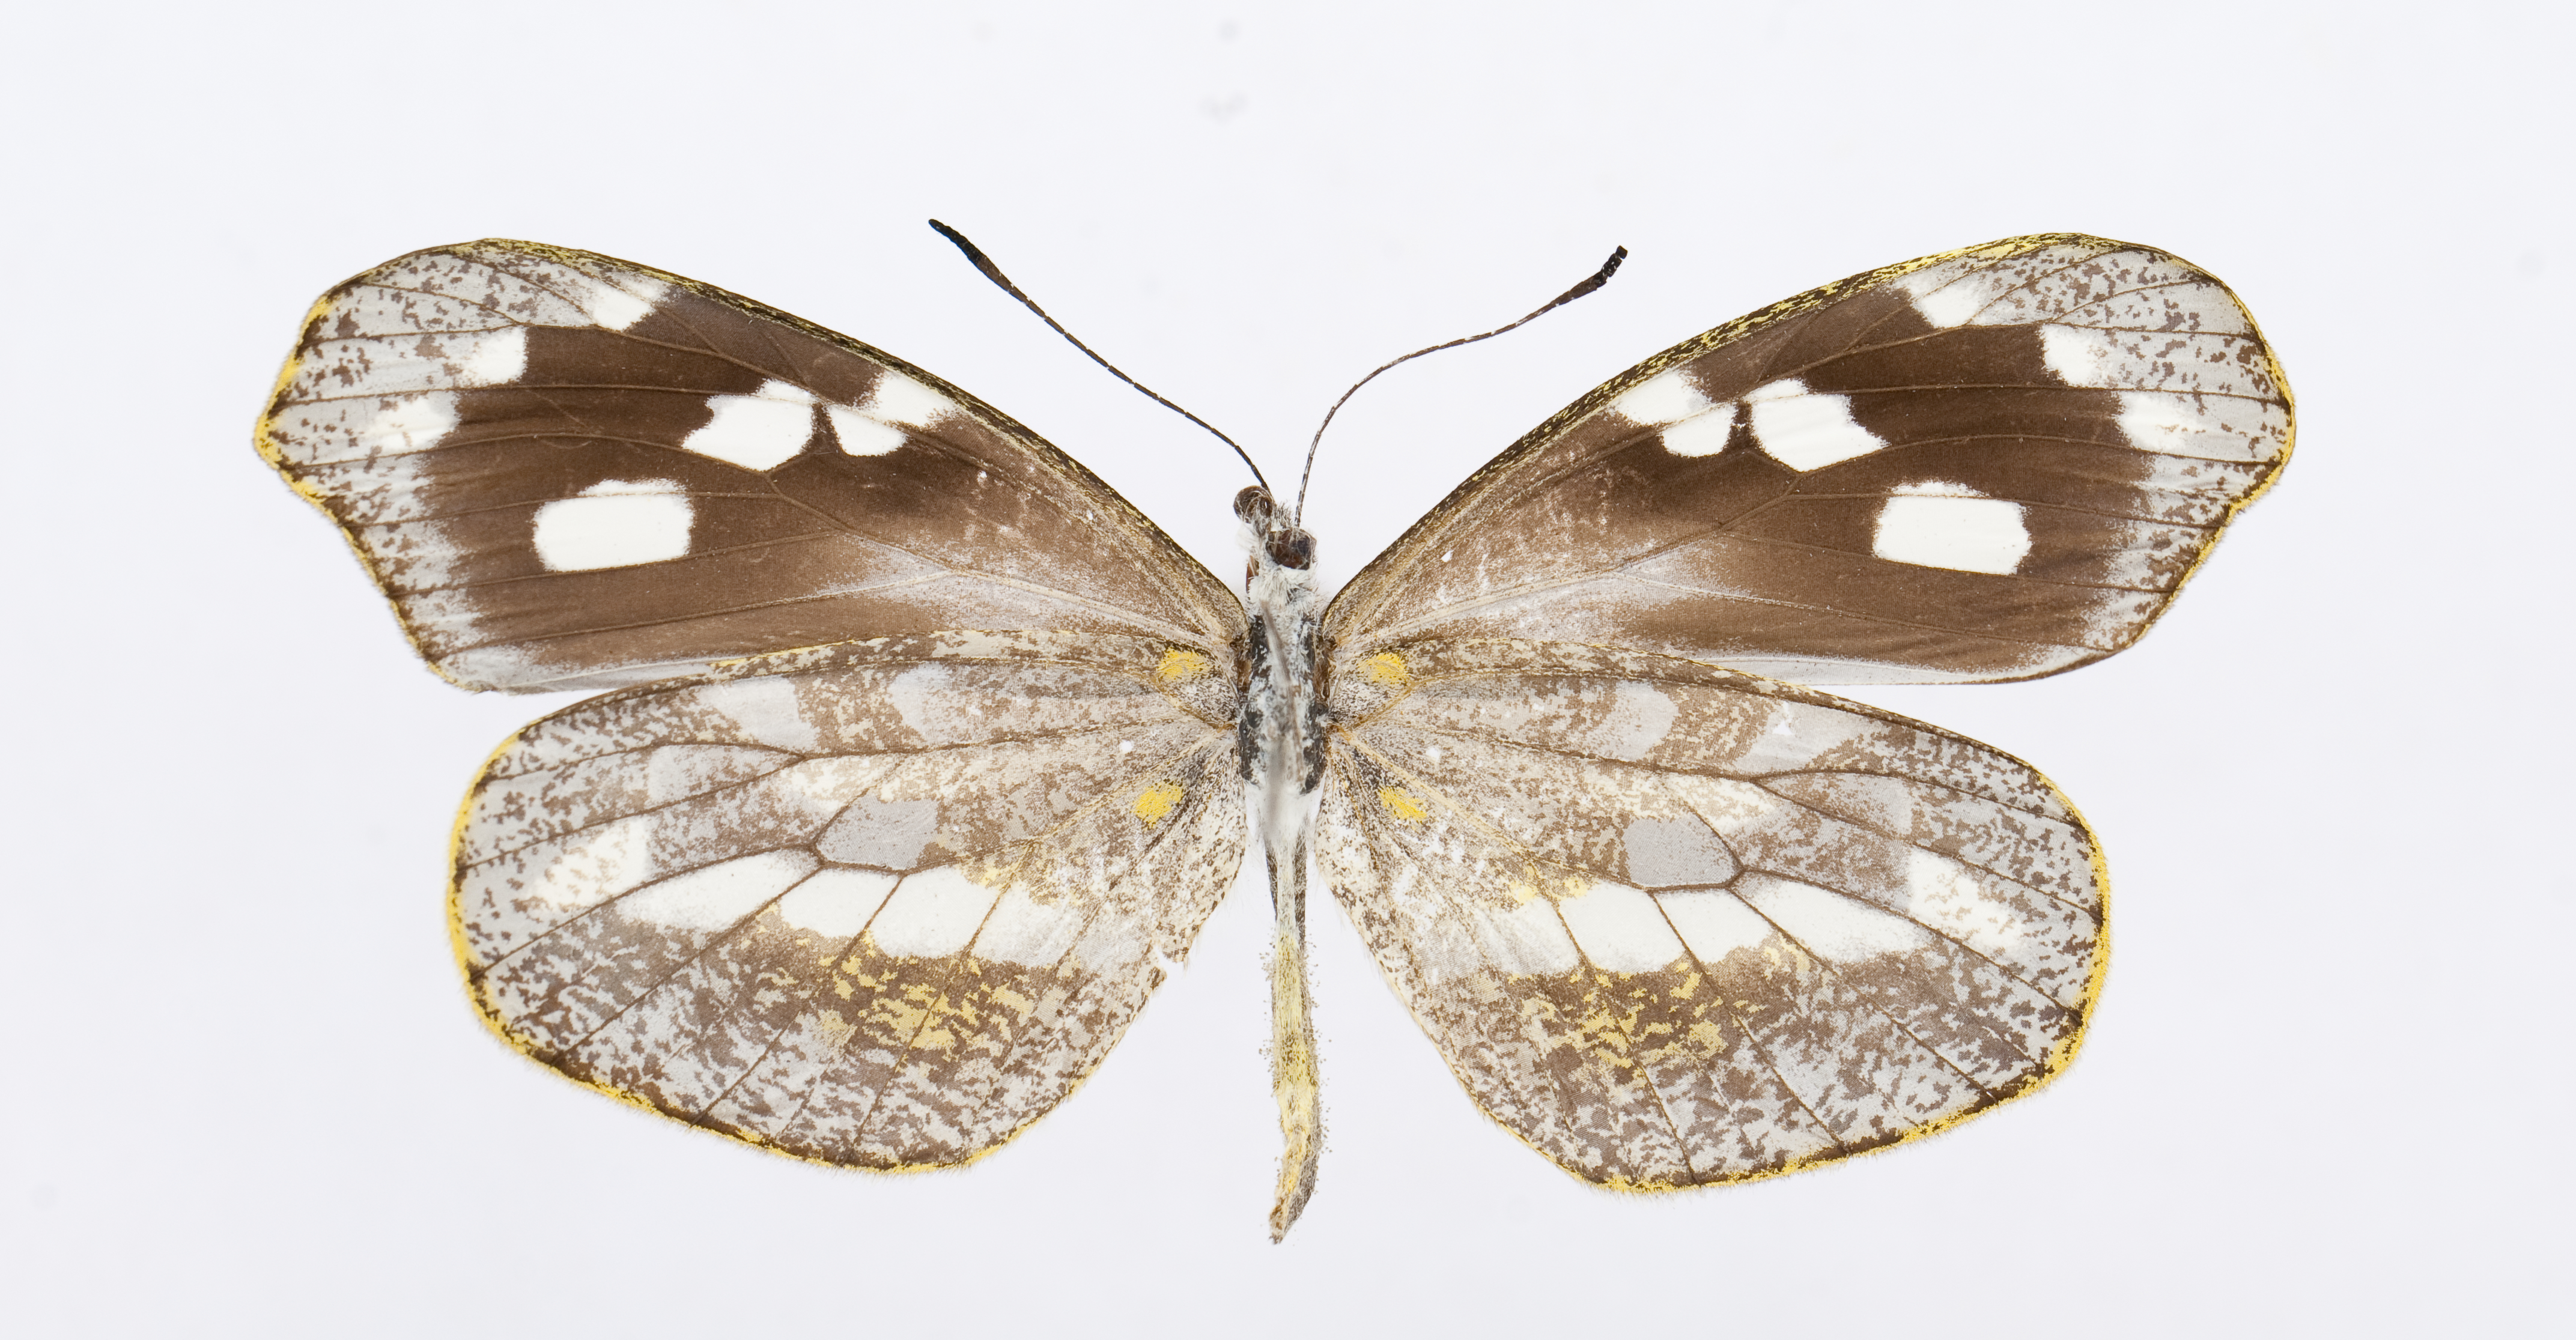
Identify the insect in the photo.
Dismorphia hippotas
